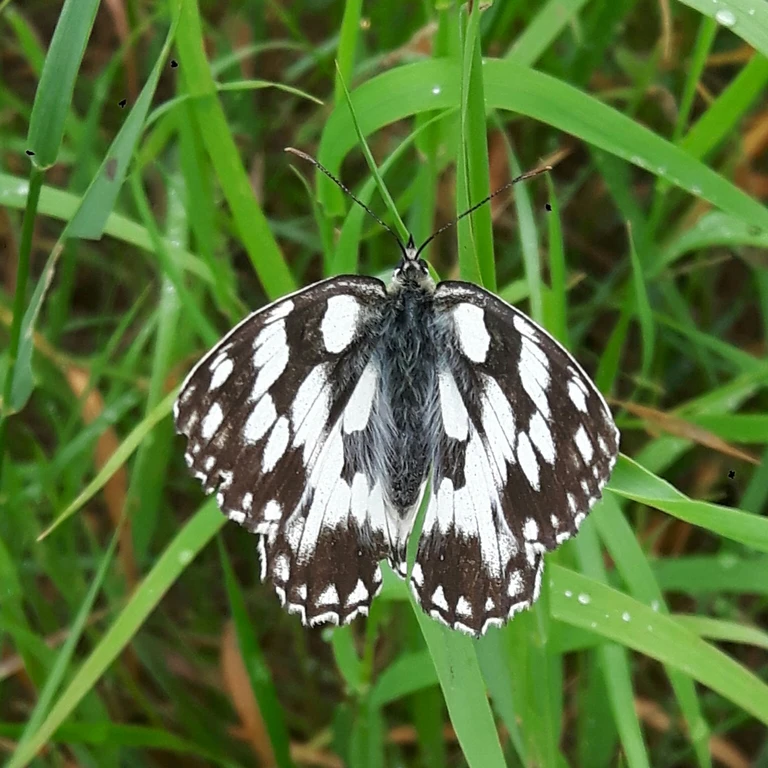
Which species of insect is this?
Melanargia galathea
